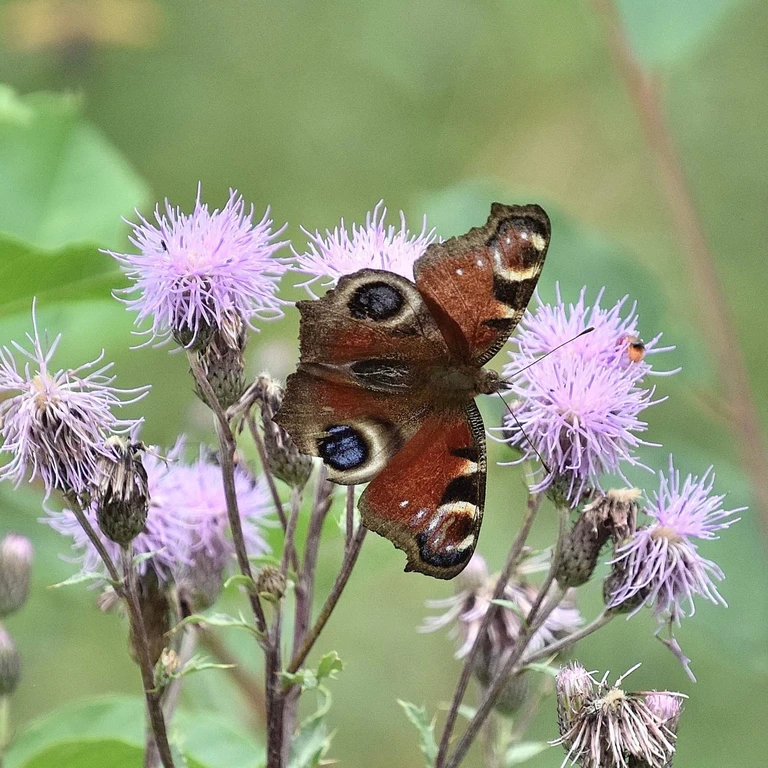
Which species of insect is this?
Aglais io
